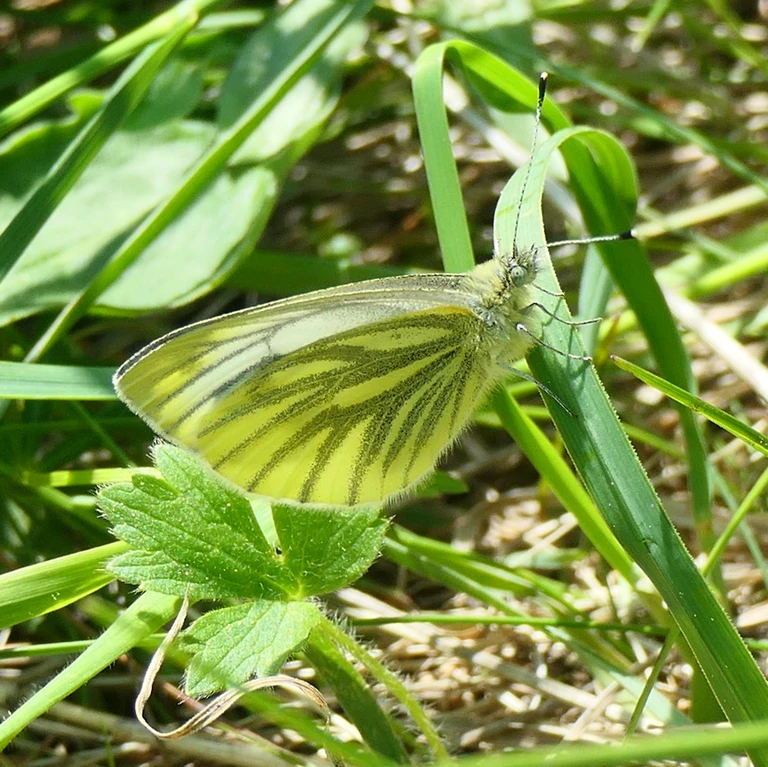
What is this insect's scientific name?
Pieris napi
